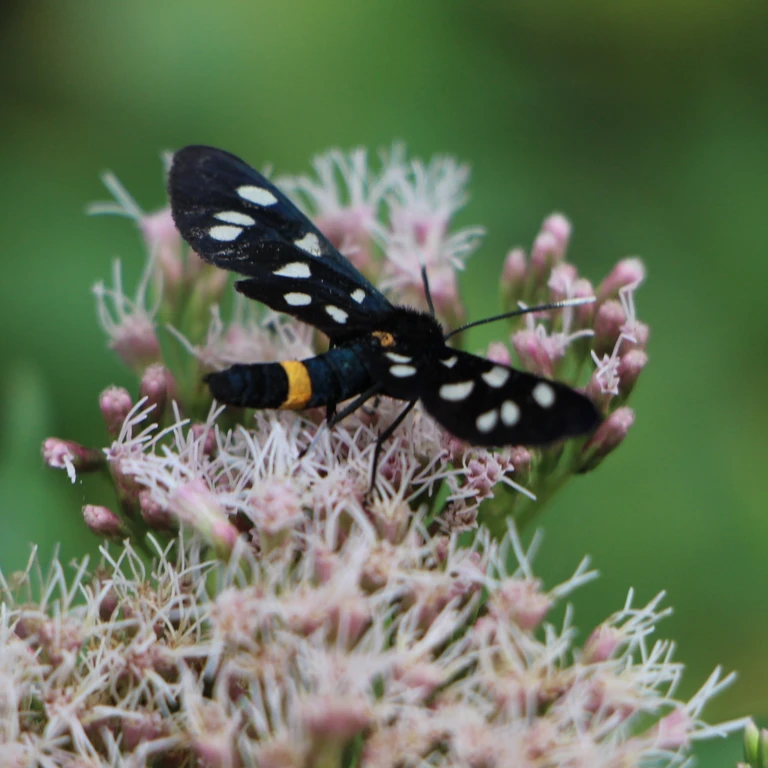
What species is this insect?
Amata phegea
